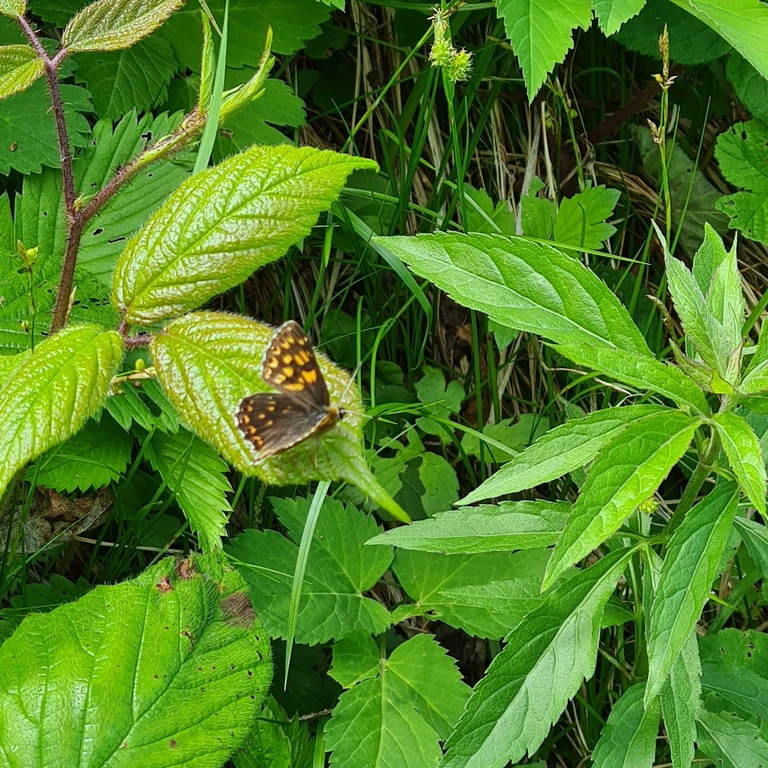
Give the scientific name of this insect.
Hamearis lucina
